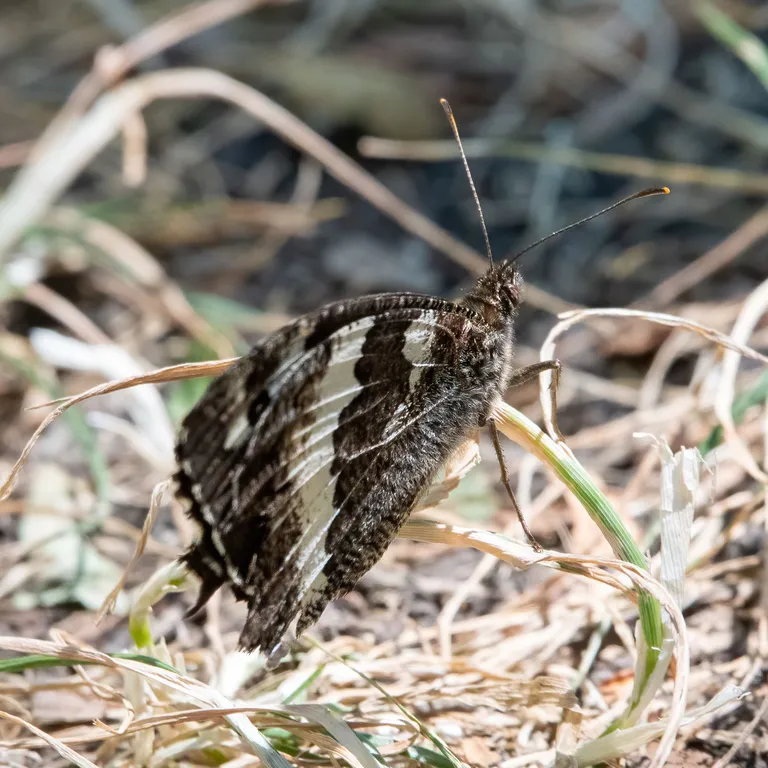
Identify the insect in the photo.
Brintesia circe
